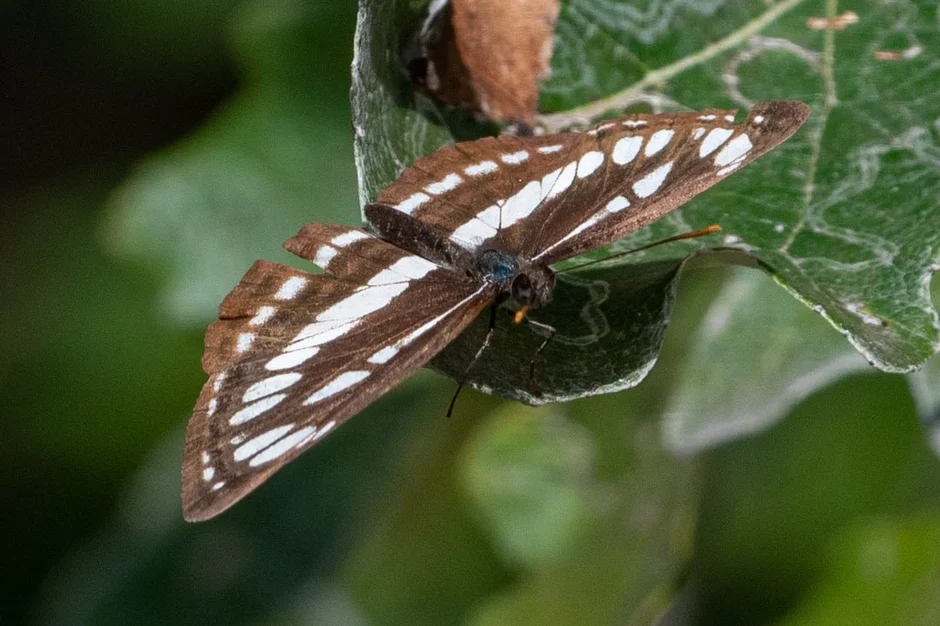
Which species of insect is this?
Neptis sappho
